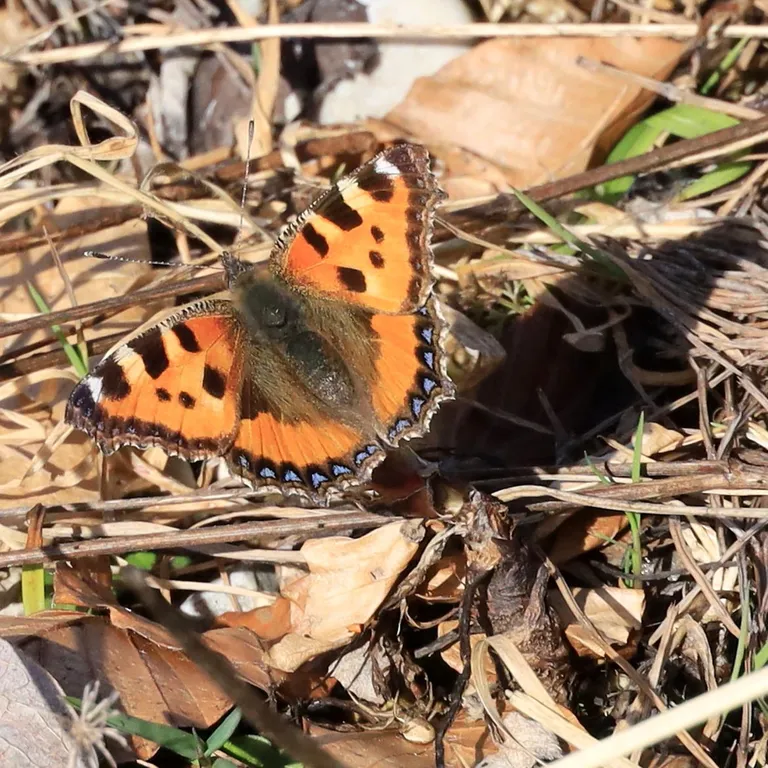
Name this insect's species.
Aglais urticae
